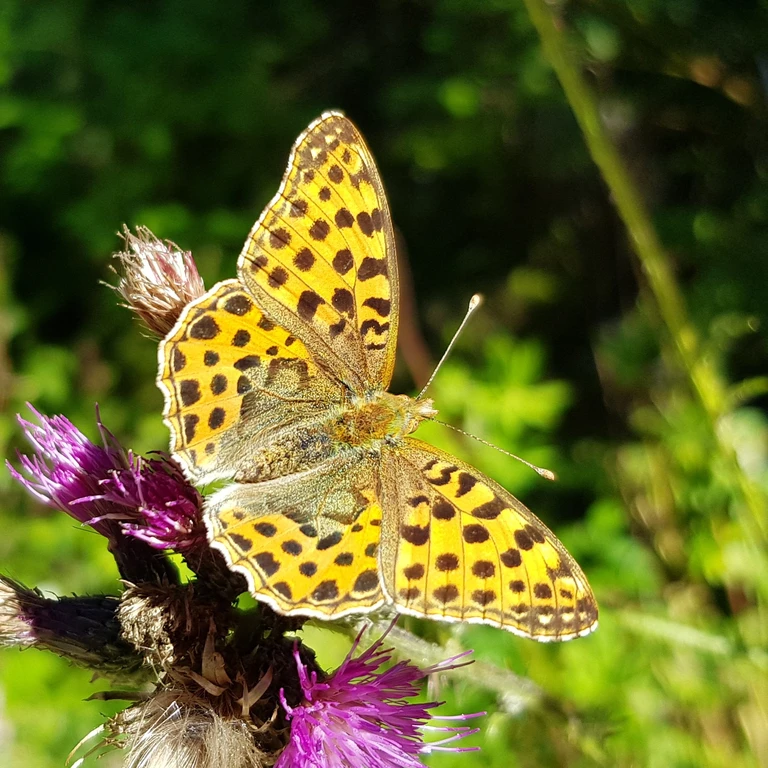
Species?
Issoria lathonia
